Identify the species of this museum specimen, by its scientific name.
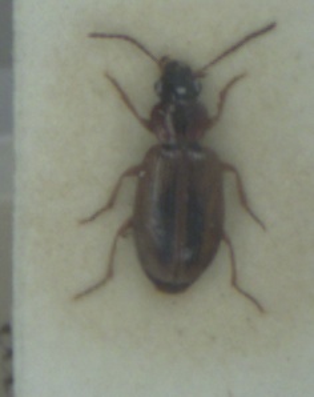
Dicheirotrichus placidus
